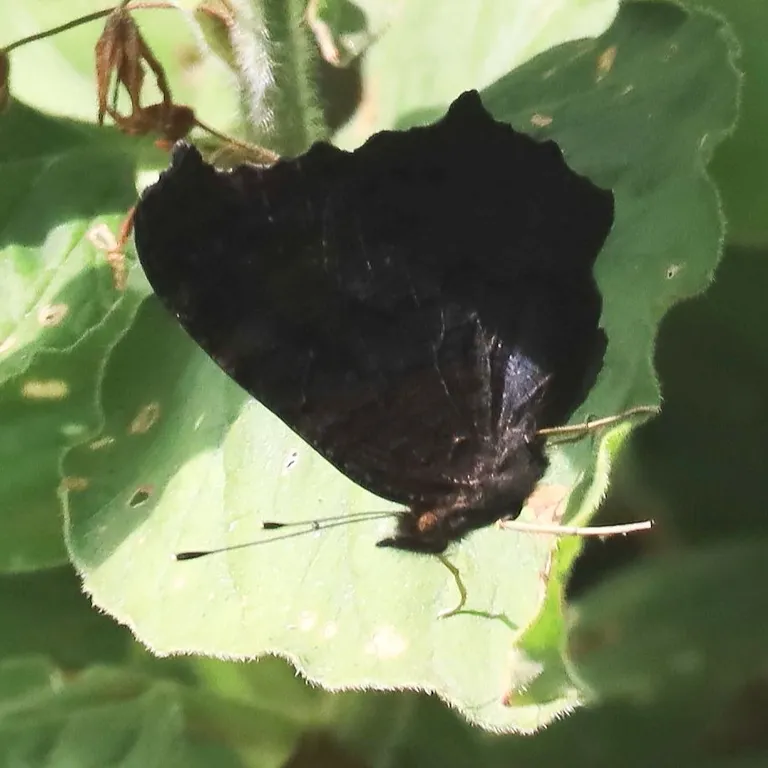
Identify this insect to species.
Aglais io
